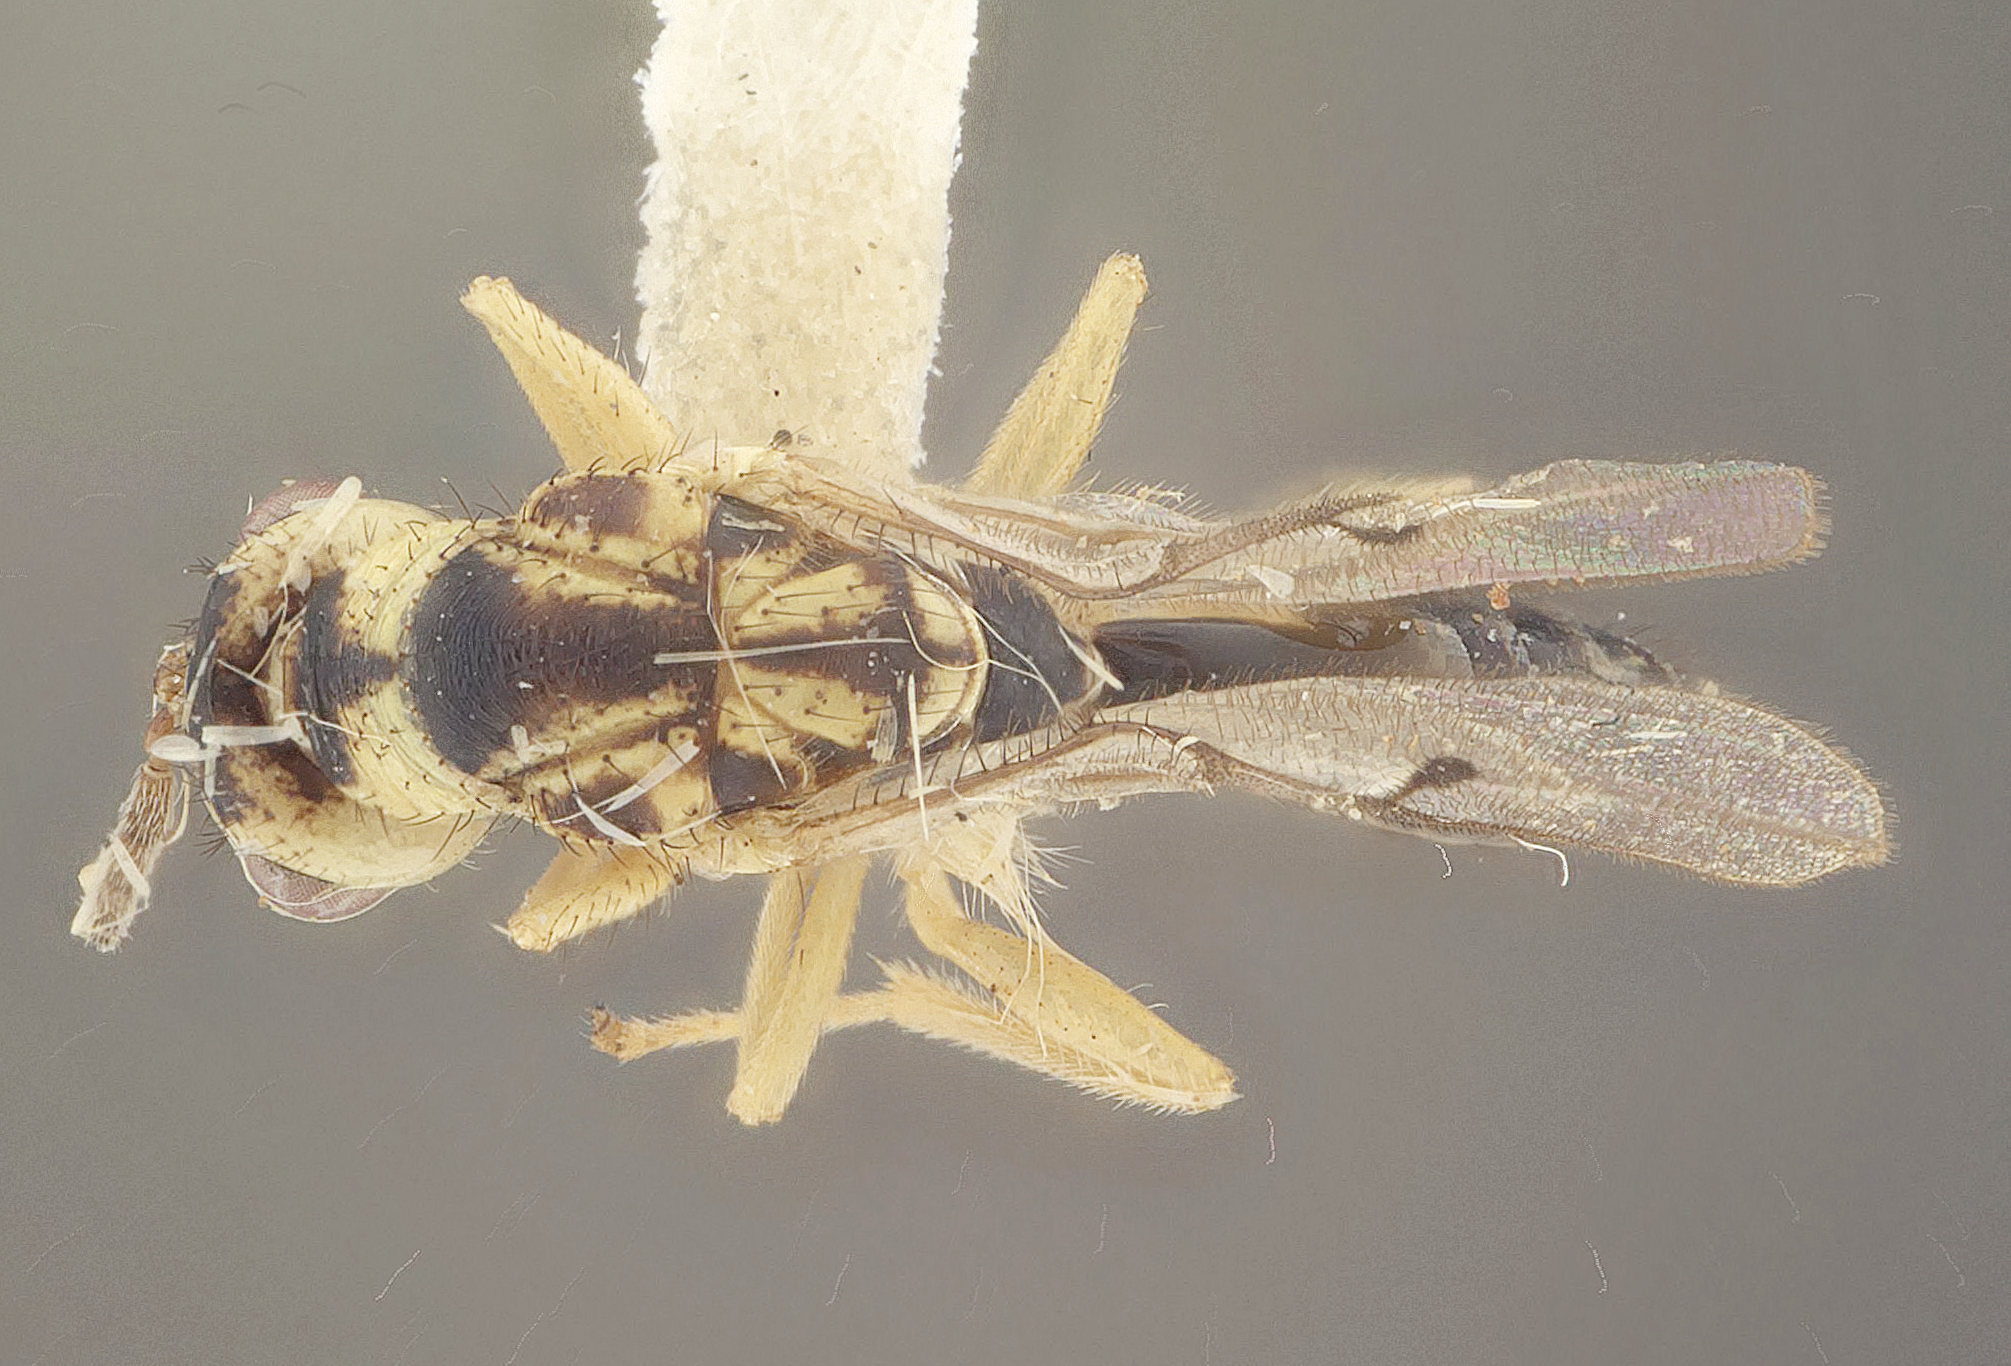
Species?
Megastigmus nigrodorsatus
